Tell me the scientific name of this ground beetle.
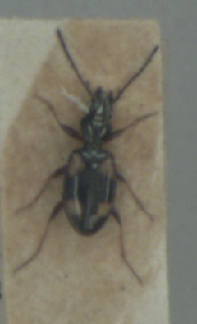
Bembidion illigeri
